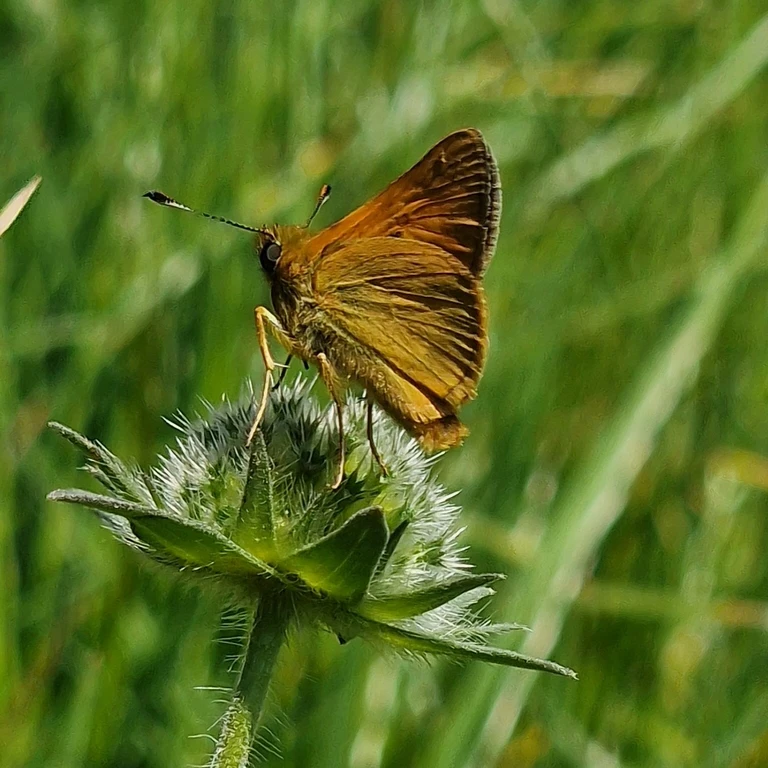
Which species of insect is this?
Ochlodes sylvanus (also Ochlodes venata)
